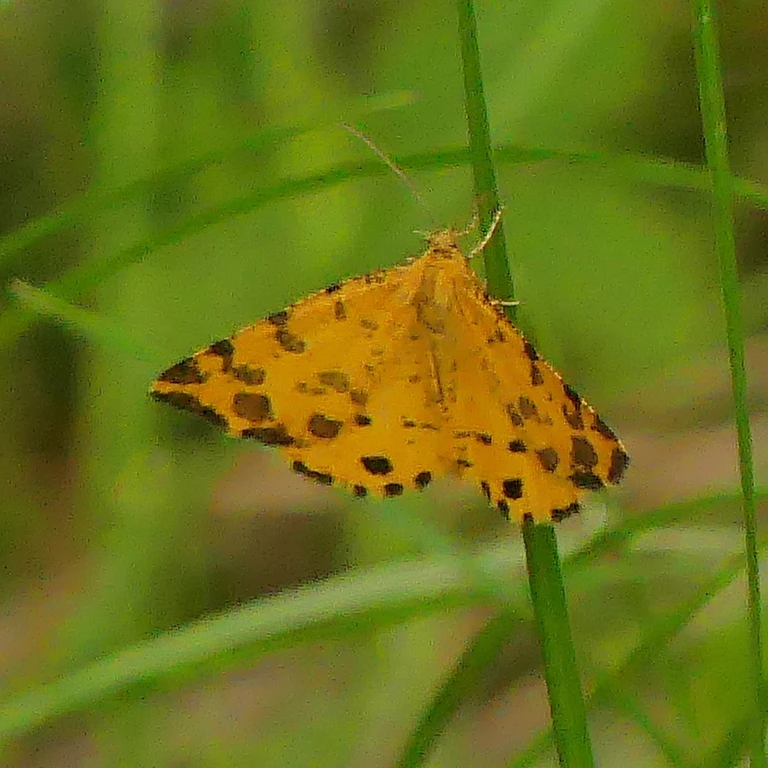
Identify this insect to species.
Pseudopanthera macularia
